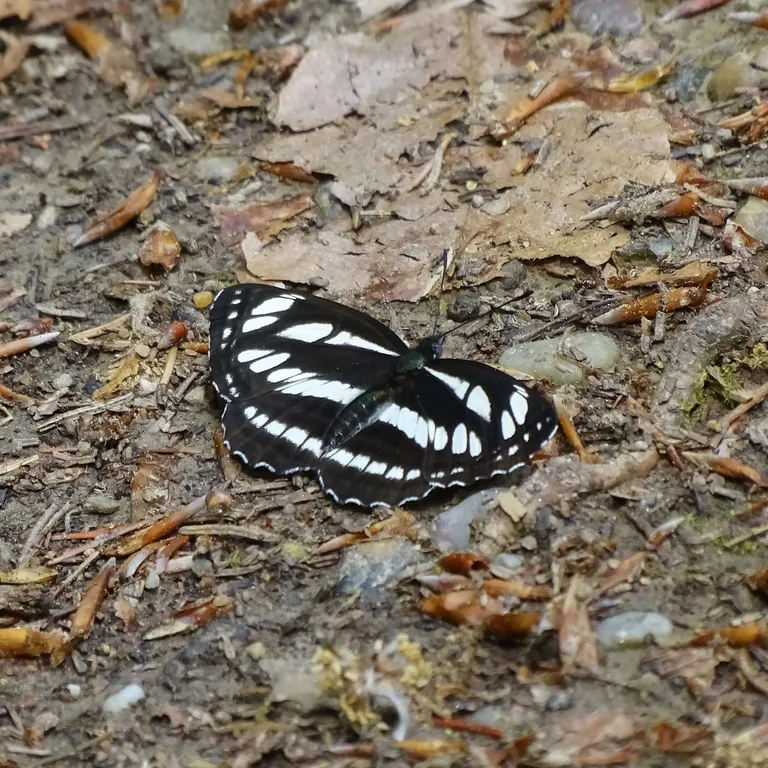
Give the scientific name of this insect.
Neptis sappho
